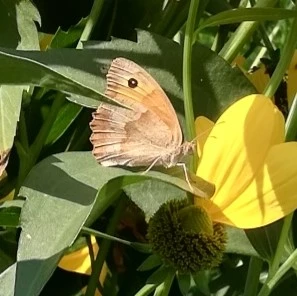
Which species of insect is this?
Maniola jurtina
